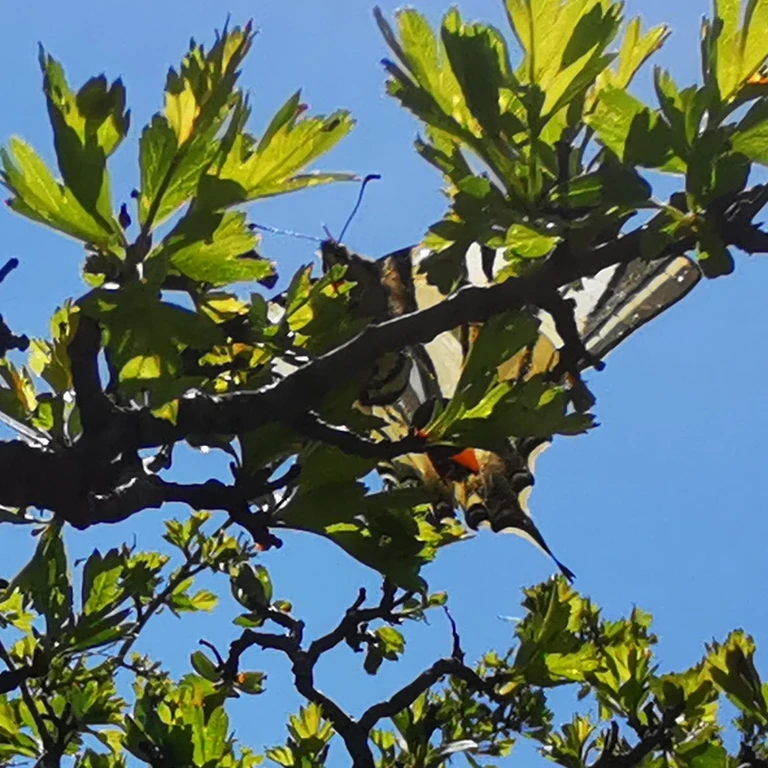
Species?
Iphiclides podalirius
